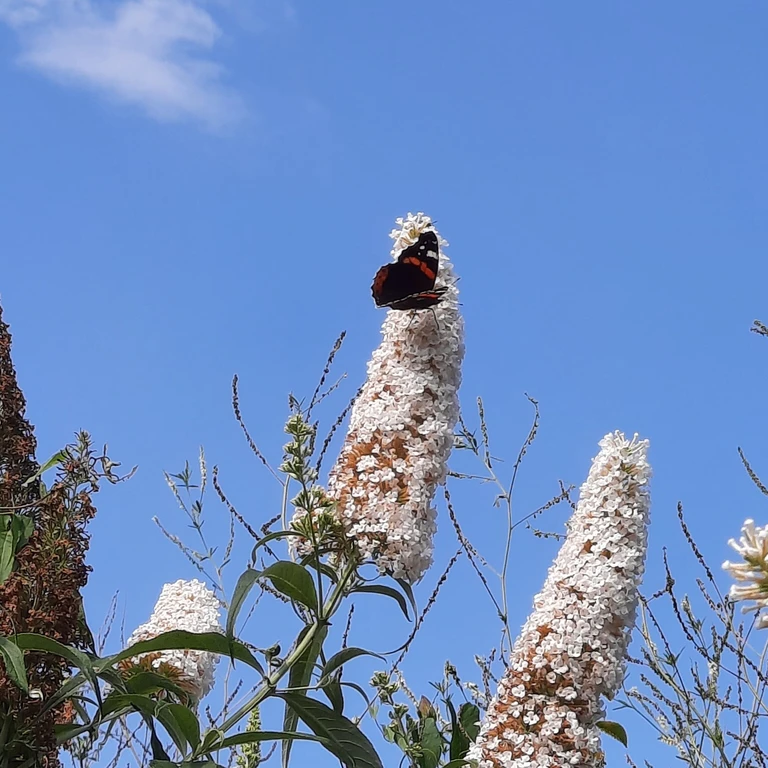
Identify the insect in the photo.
Vanessa atalanta
